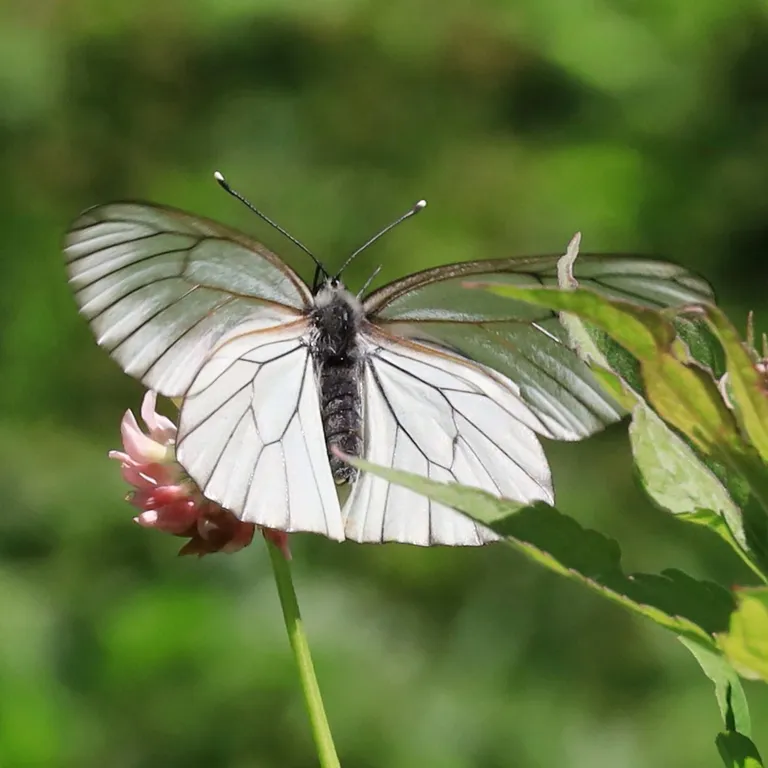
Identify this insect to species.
Aporia crataegi
